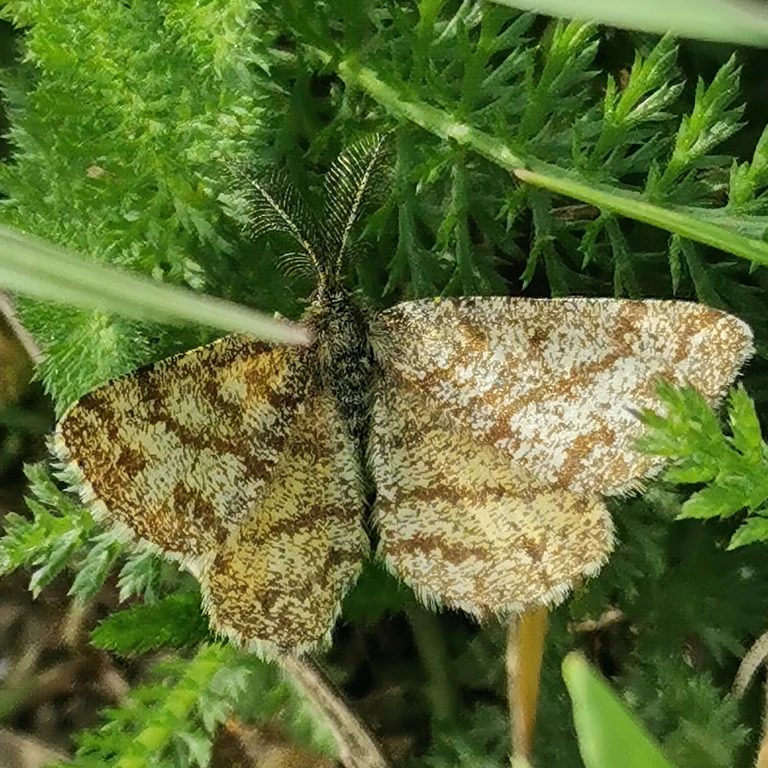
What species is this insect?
Ematurga atomaria
